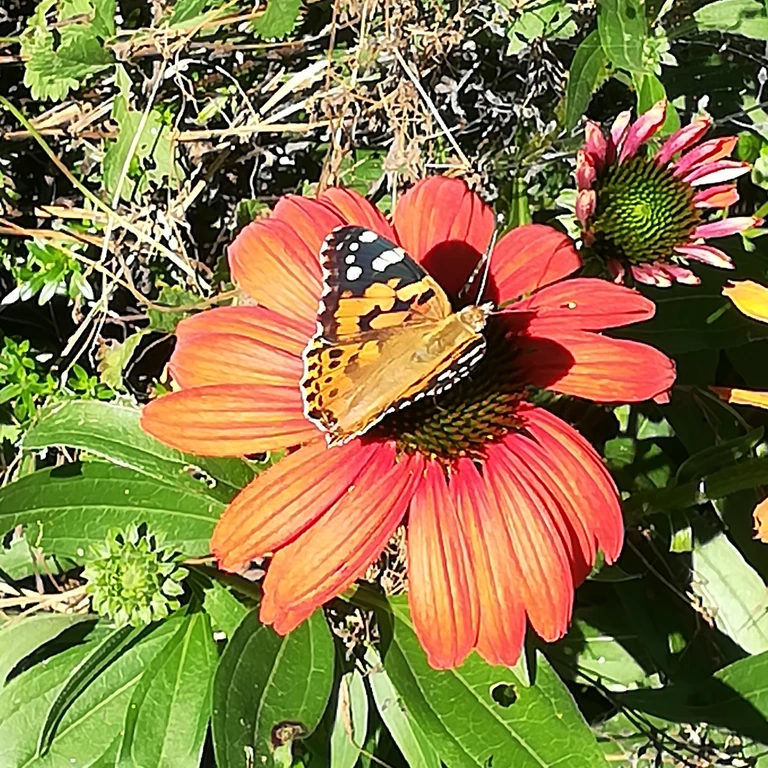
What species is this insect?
Vanessa cardui
